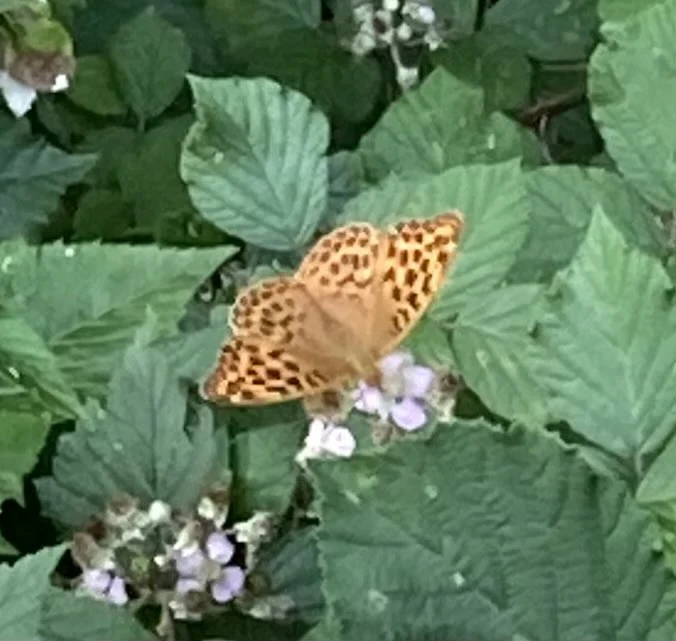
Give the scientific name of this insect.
Argynnis paphia
